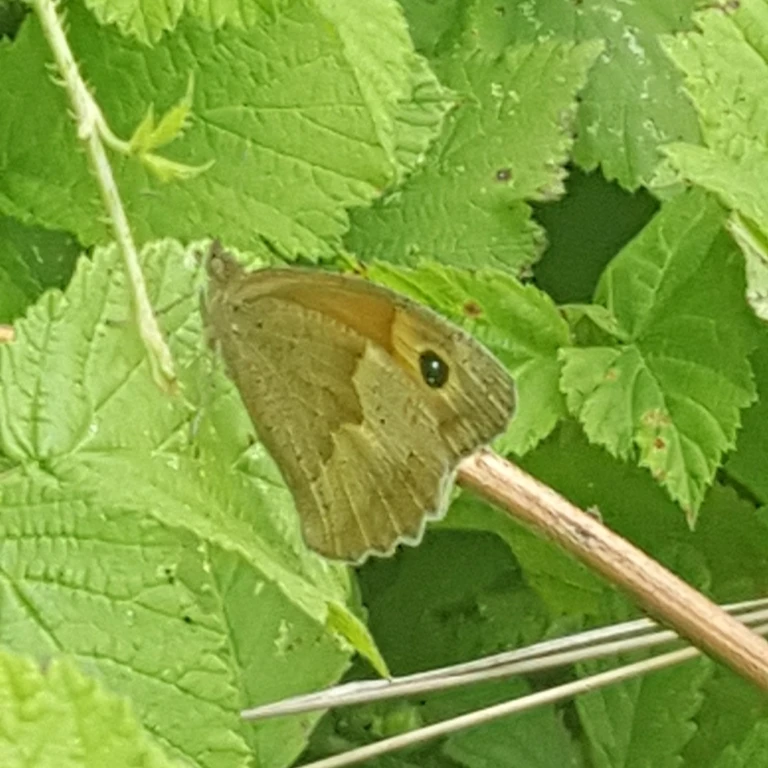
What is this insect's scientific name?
Maniola jurtina
